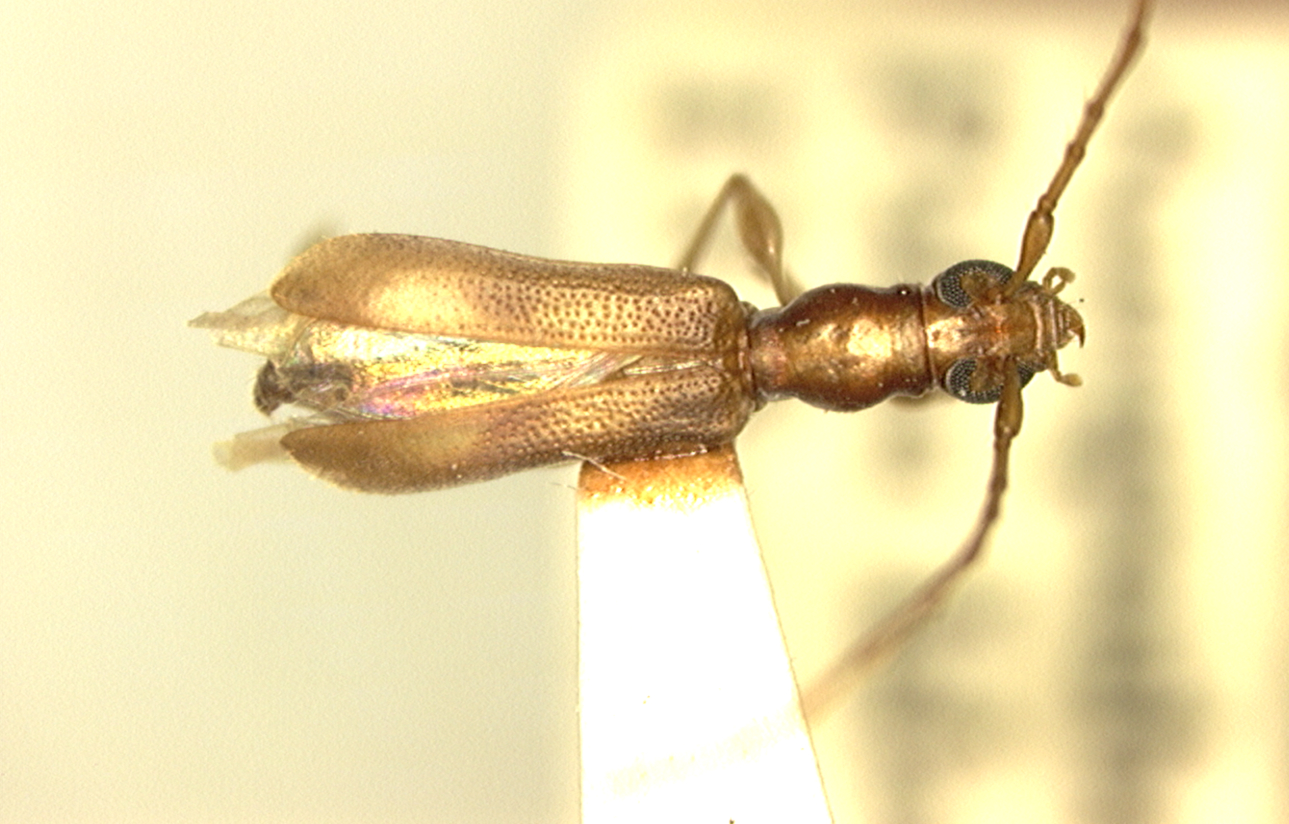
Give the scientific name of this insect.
Longipalpus sinuaticollis
